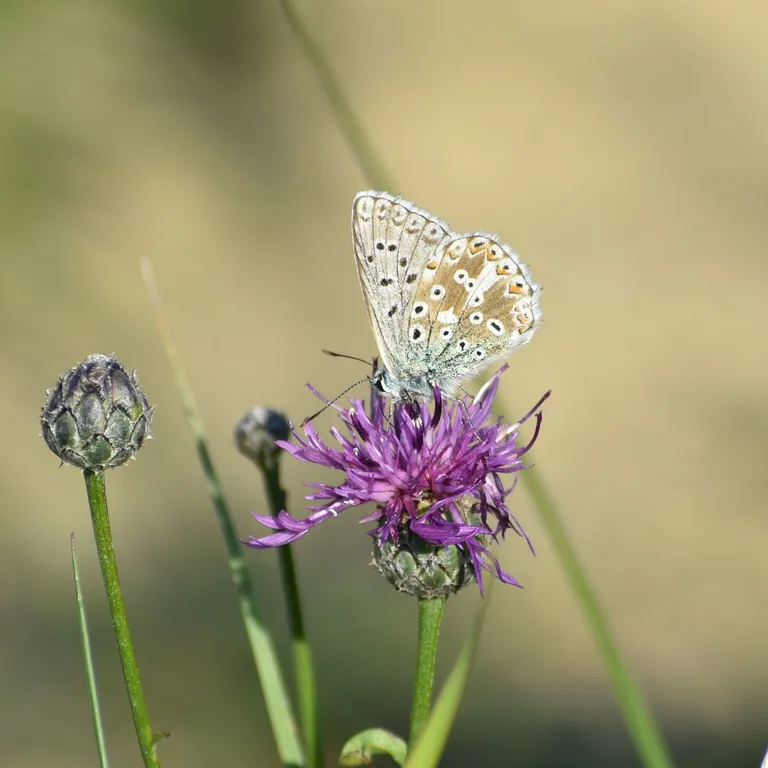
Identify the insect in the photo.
Lysandra coridon
